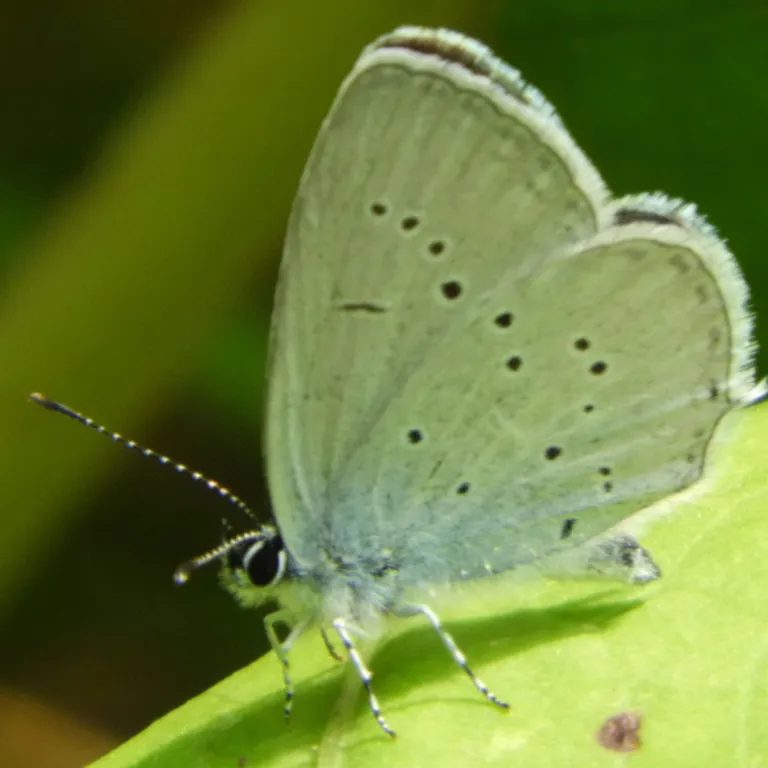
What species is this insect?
Cupido decolorata (also Elkalyce decolorata)
